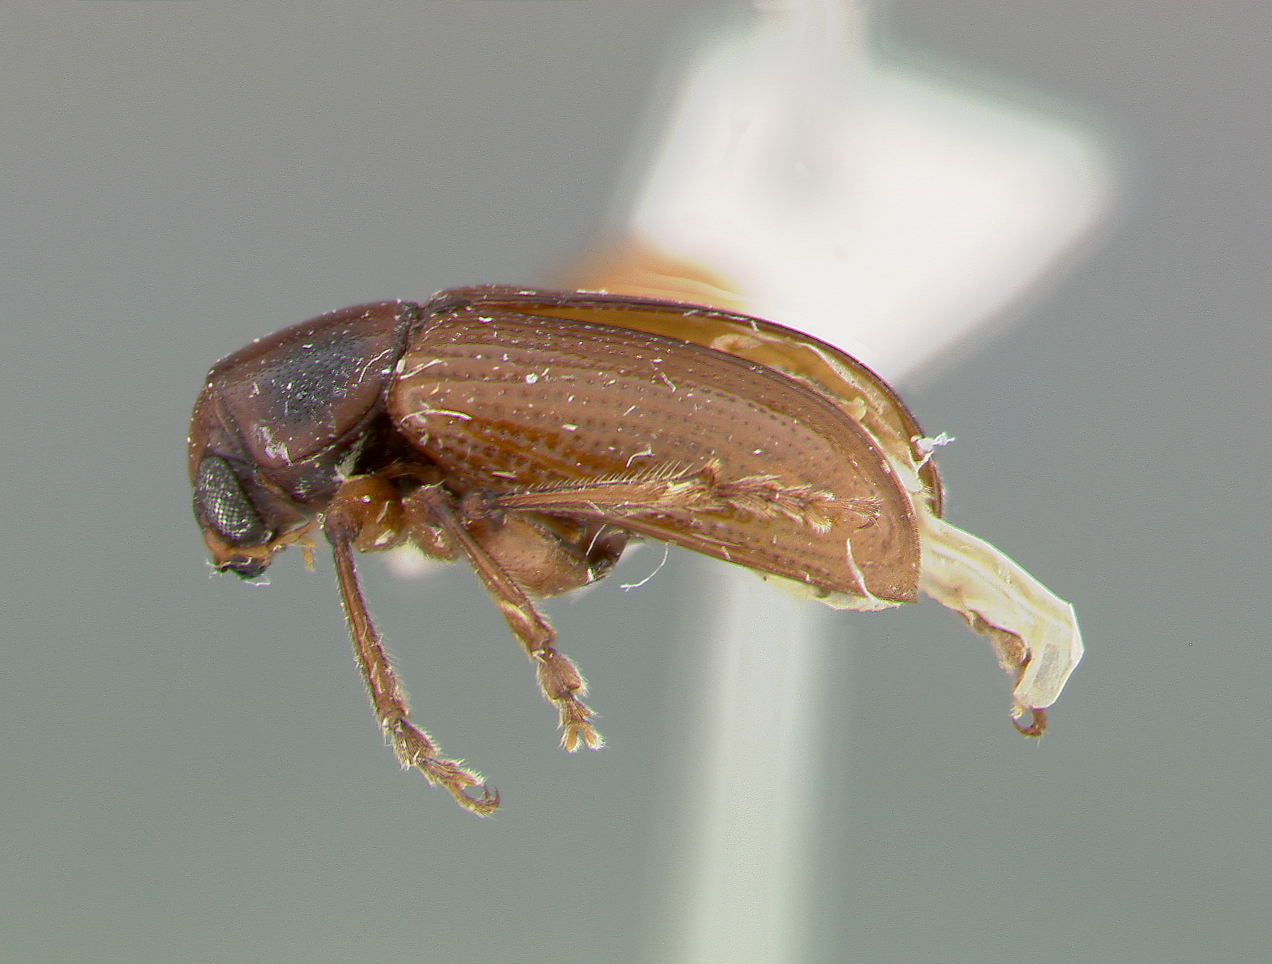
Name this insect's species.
Metachroma bridwelli
